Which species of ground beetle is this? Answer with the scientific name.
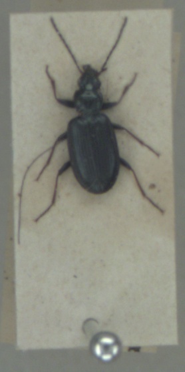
Bembidion atrocaeruleum
